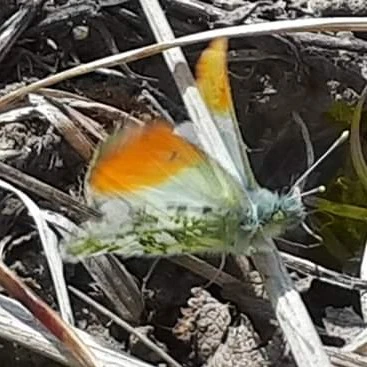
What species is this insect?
Anthocharis cardamines
